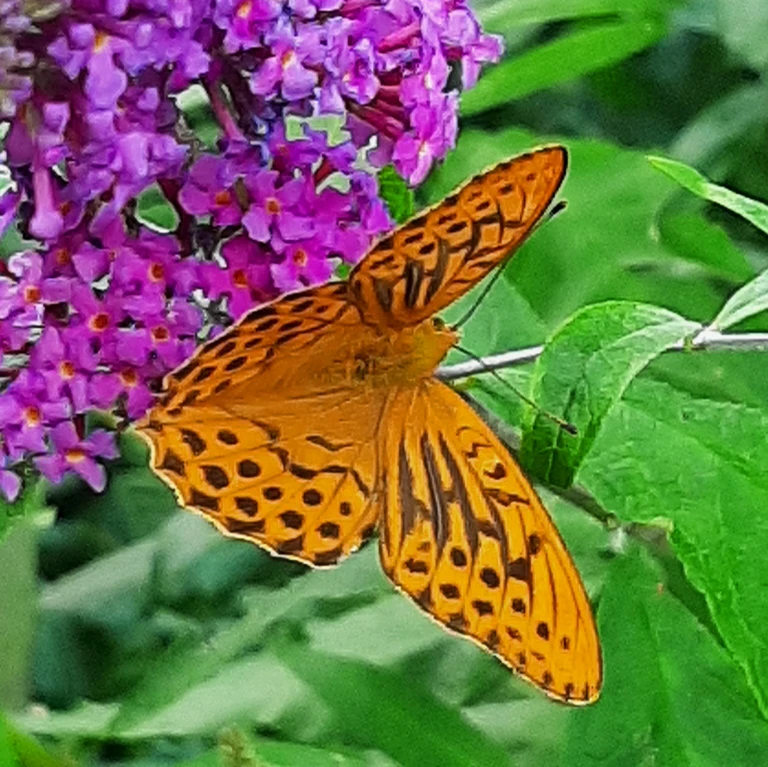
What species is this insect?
Argynnis paphia
